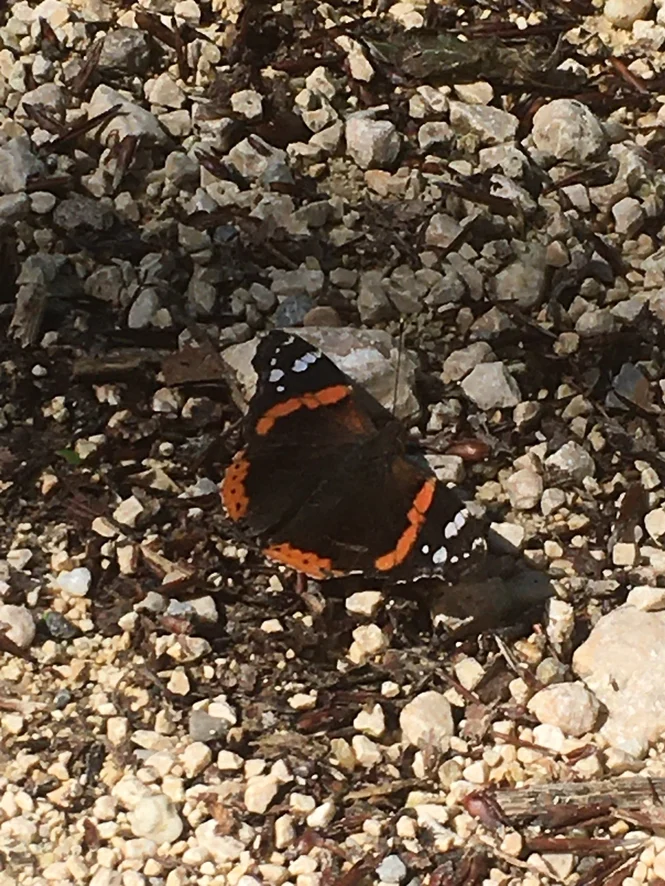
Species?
Vanessa atalanta
